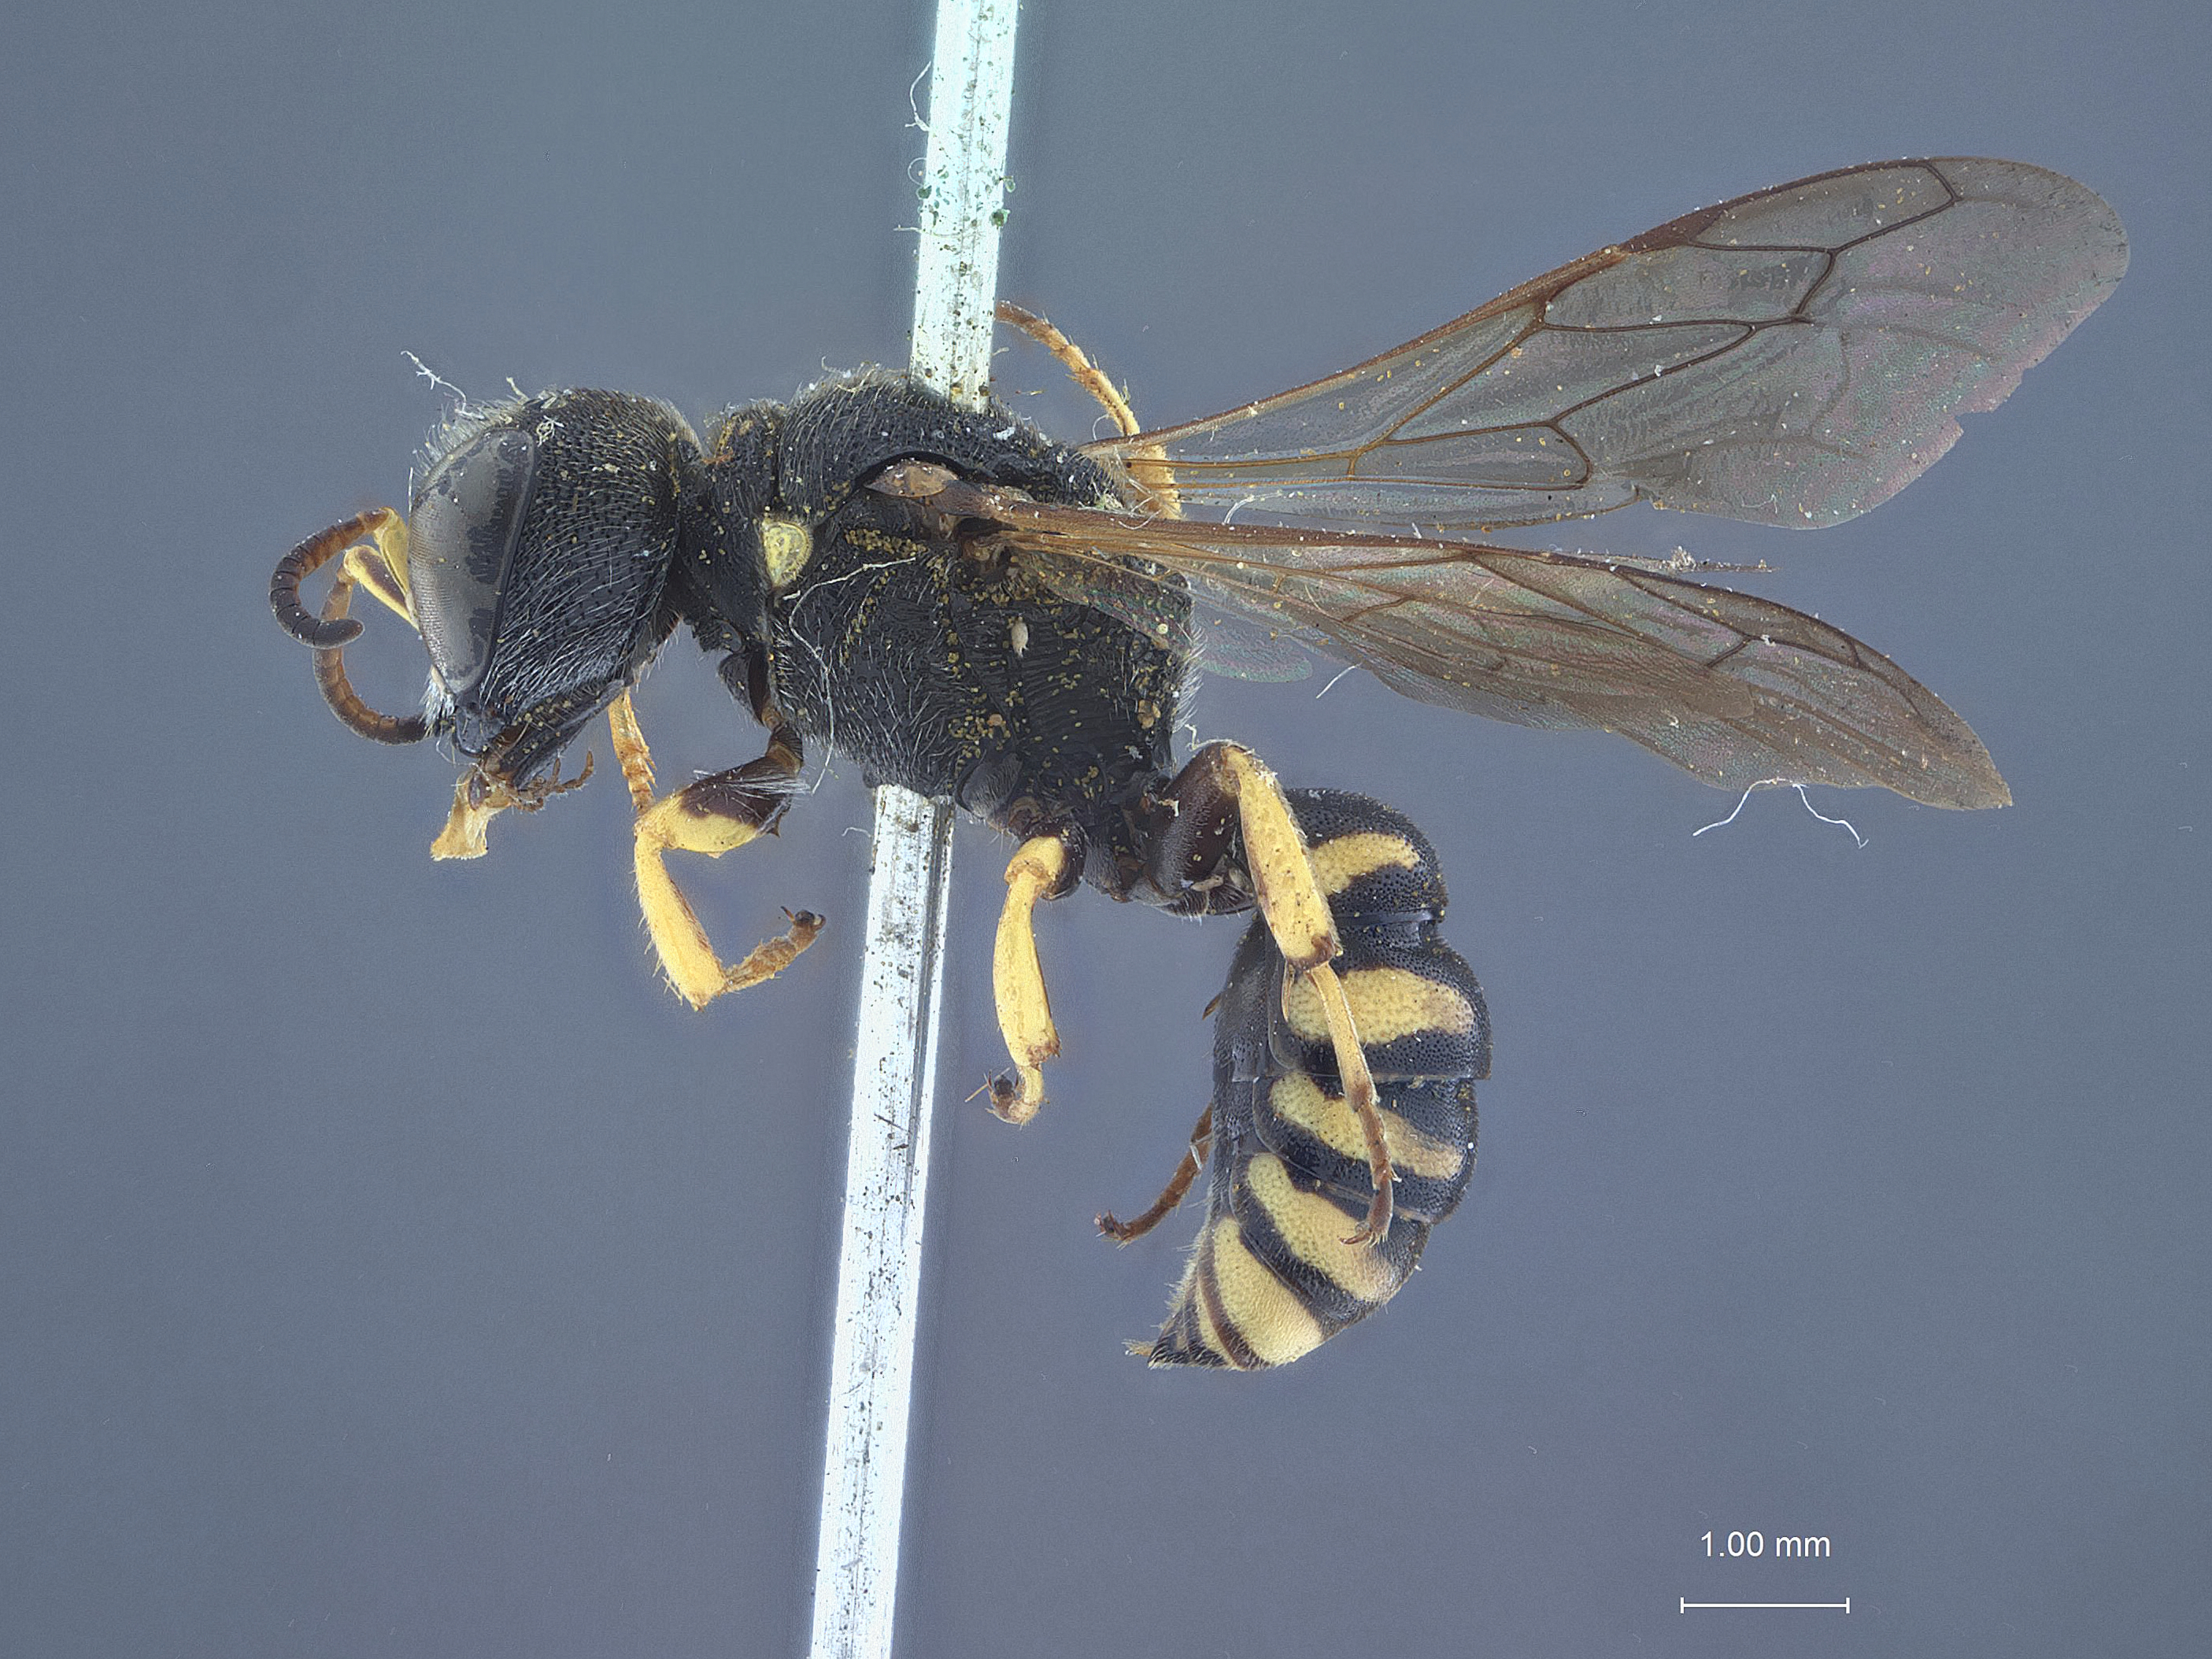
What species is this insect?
Crabro opwana
